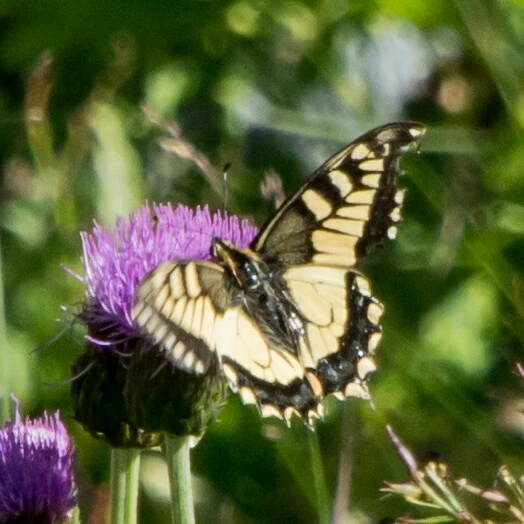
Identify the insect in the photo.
Papilio machaon
